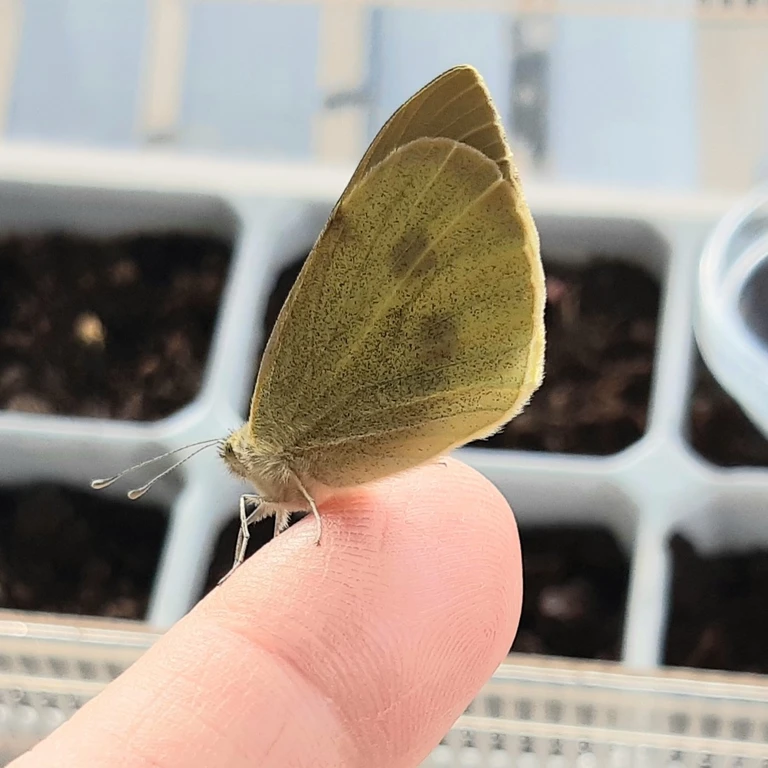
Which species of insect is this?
Pieris brassicae
